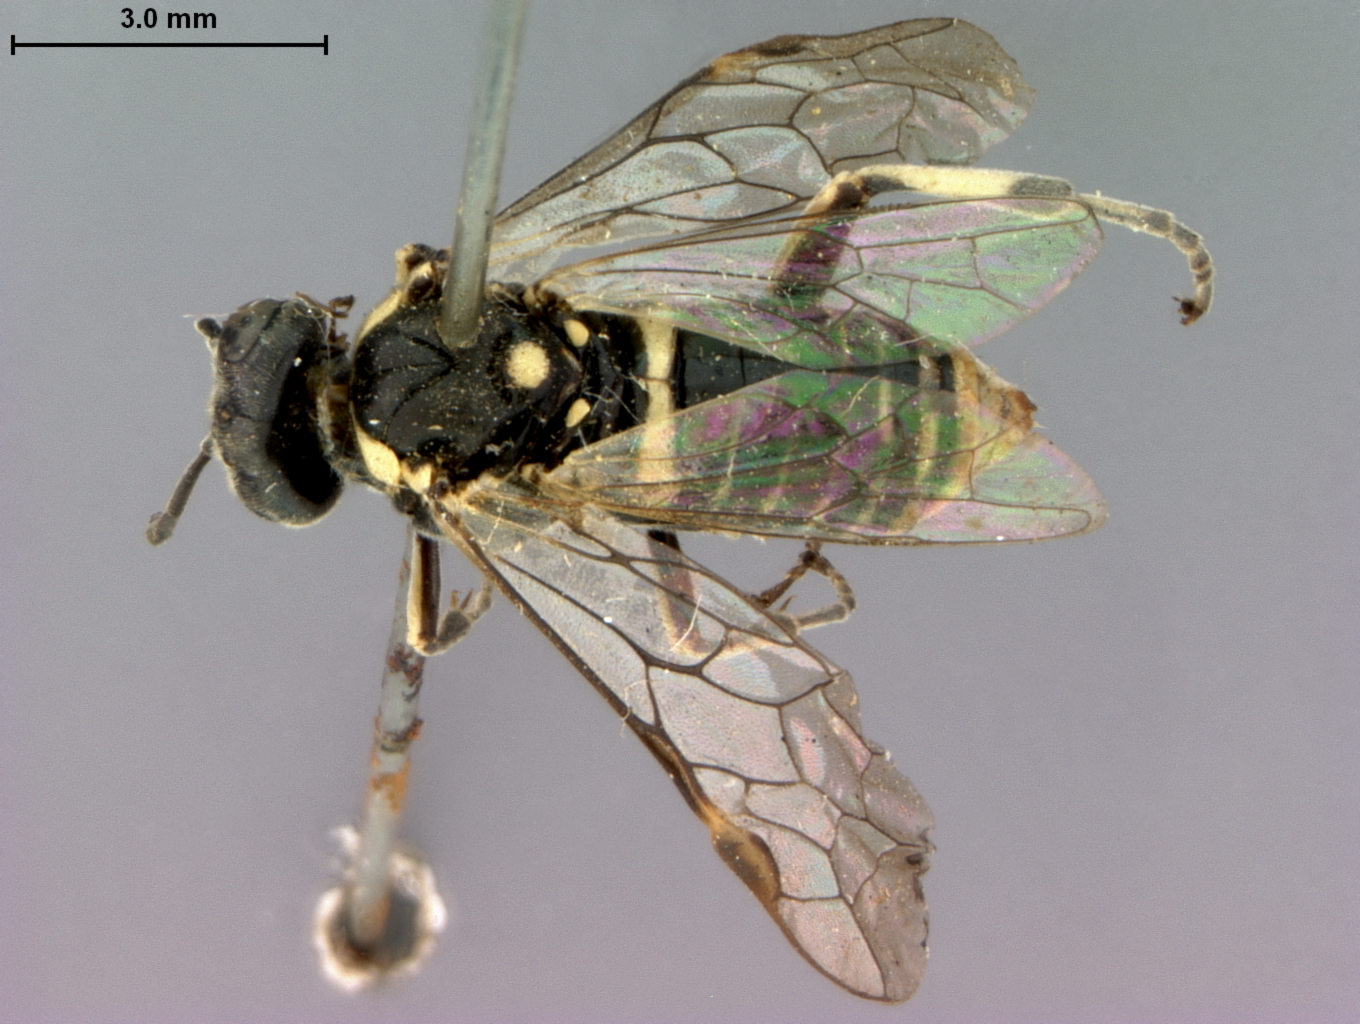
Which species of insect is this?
Macrophya multicincta
